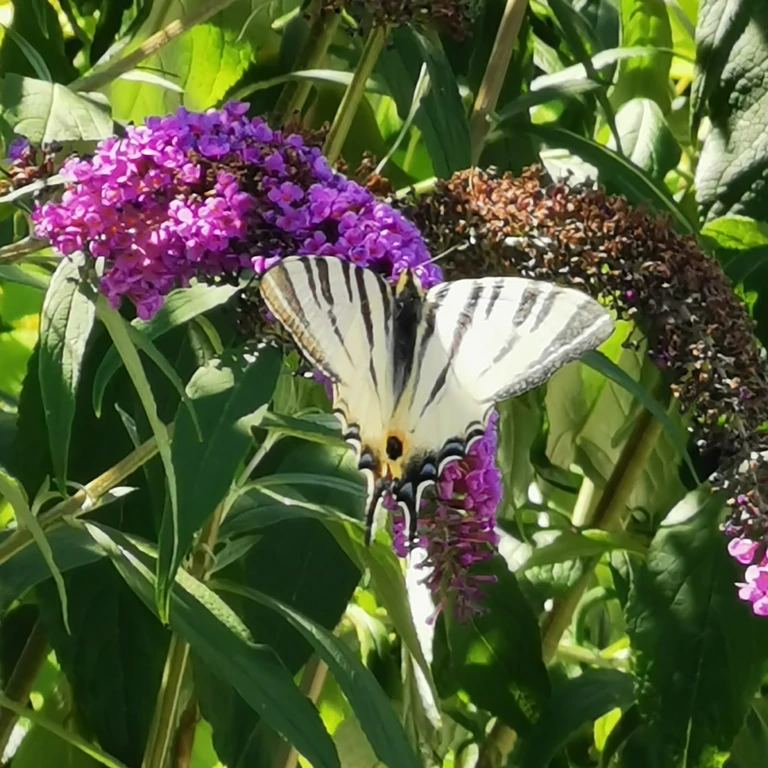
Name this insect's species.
Iphiclides podalirius
